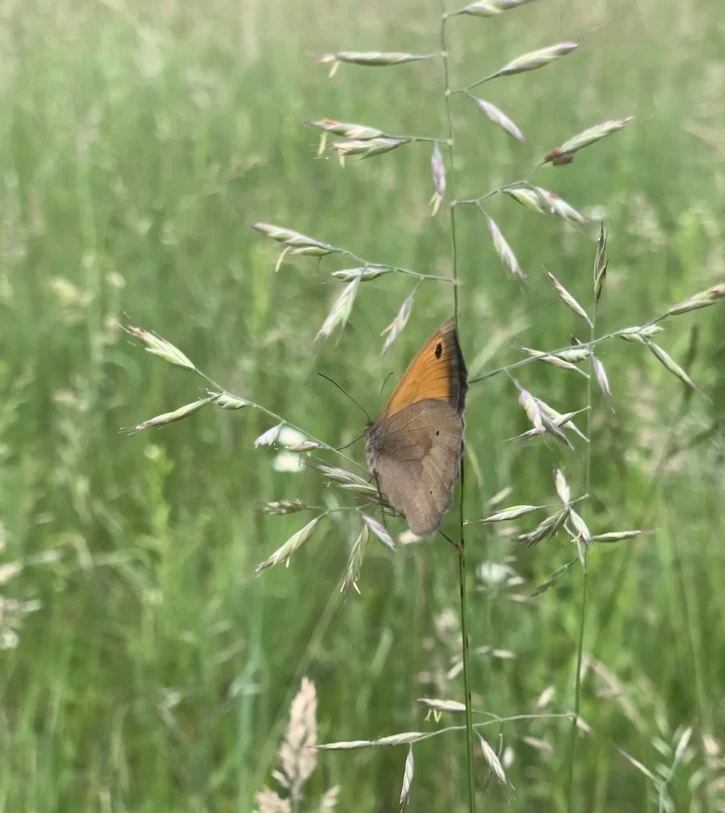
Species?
Maniola jurtina
